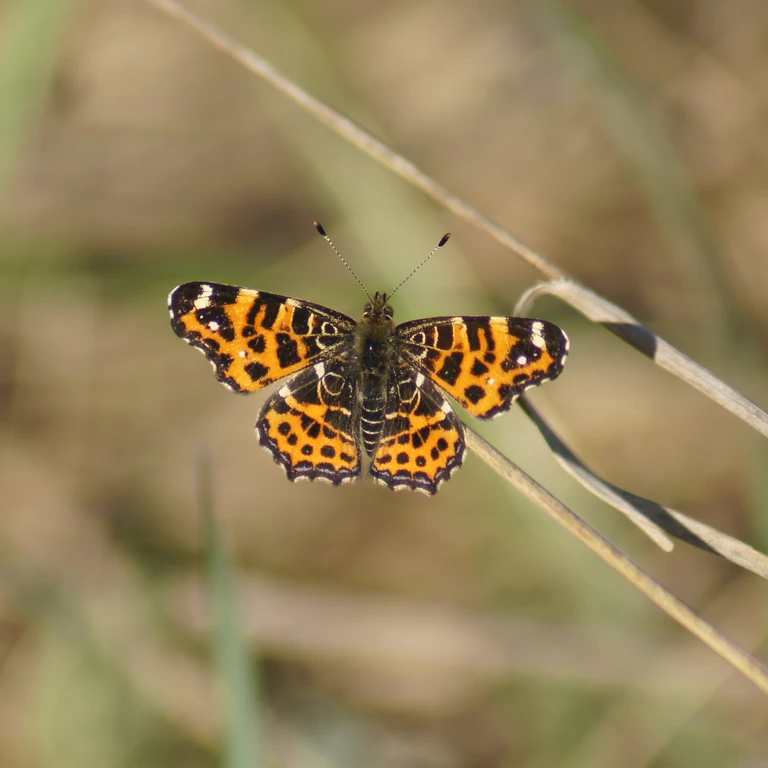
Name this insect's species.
Araschnia levana
